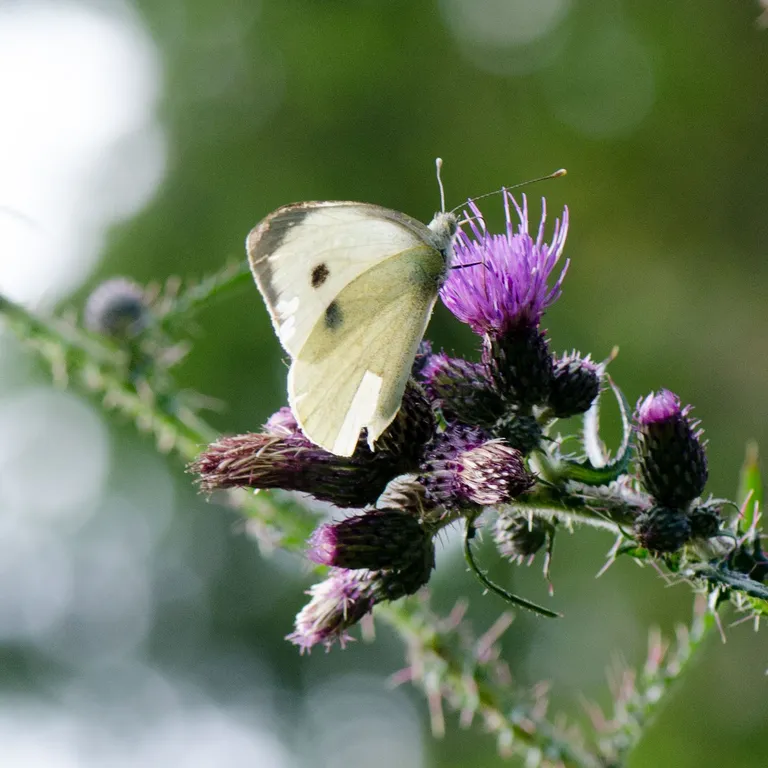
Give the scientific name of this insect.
Pieris brassicae
